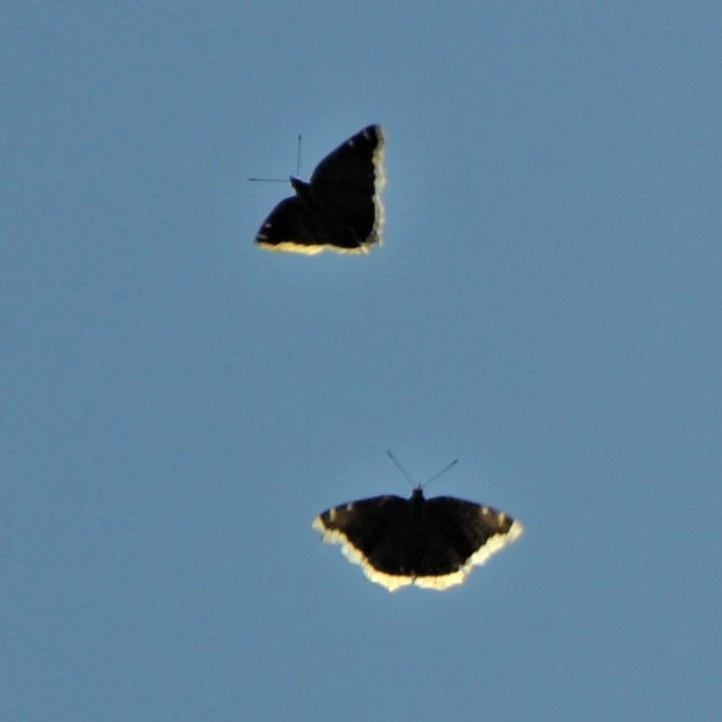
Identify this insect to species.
Nymphalis antiopa
